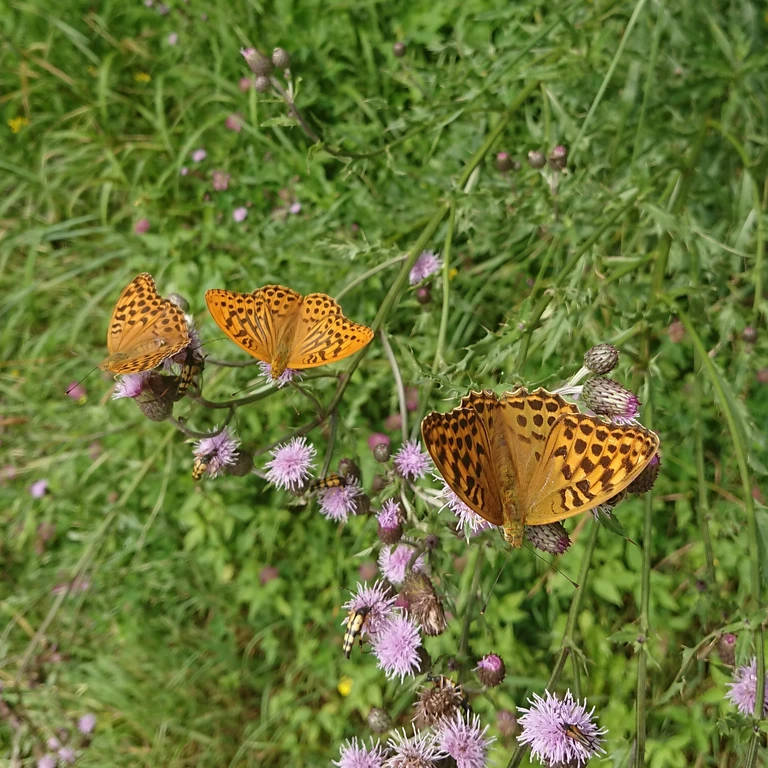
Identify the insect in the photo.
Argynnis paphia
